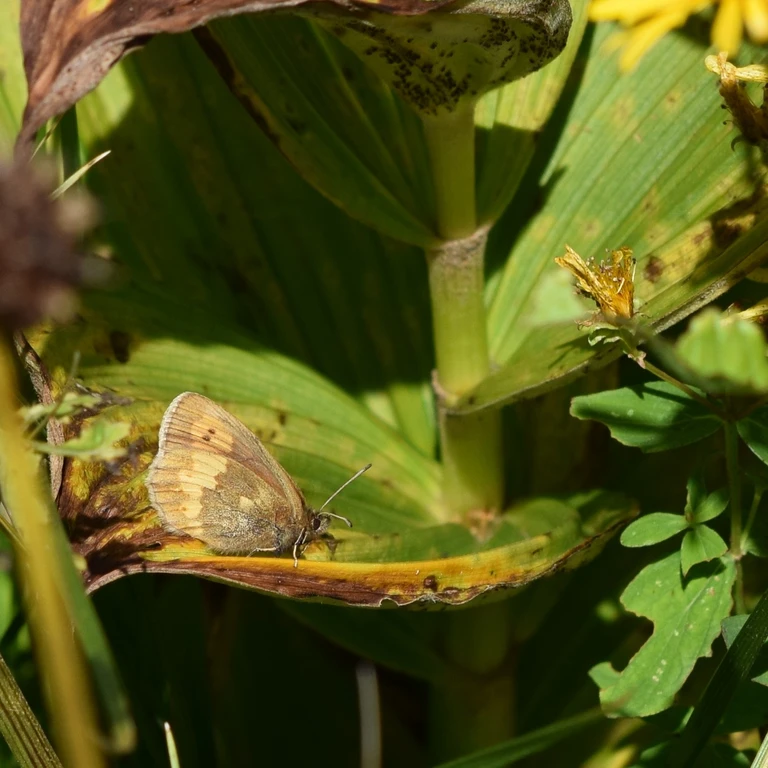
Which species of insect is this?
Erebia manto
